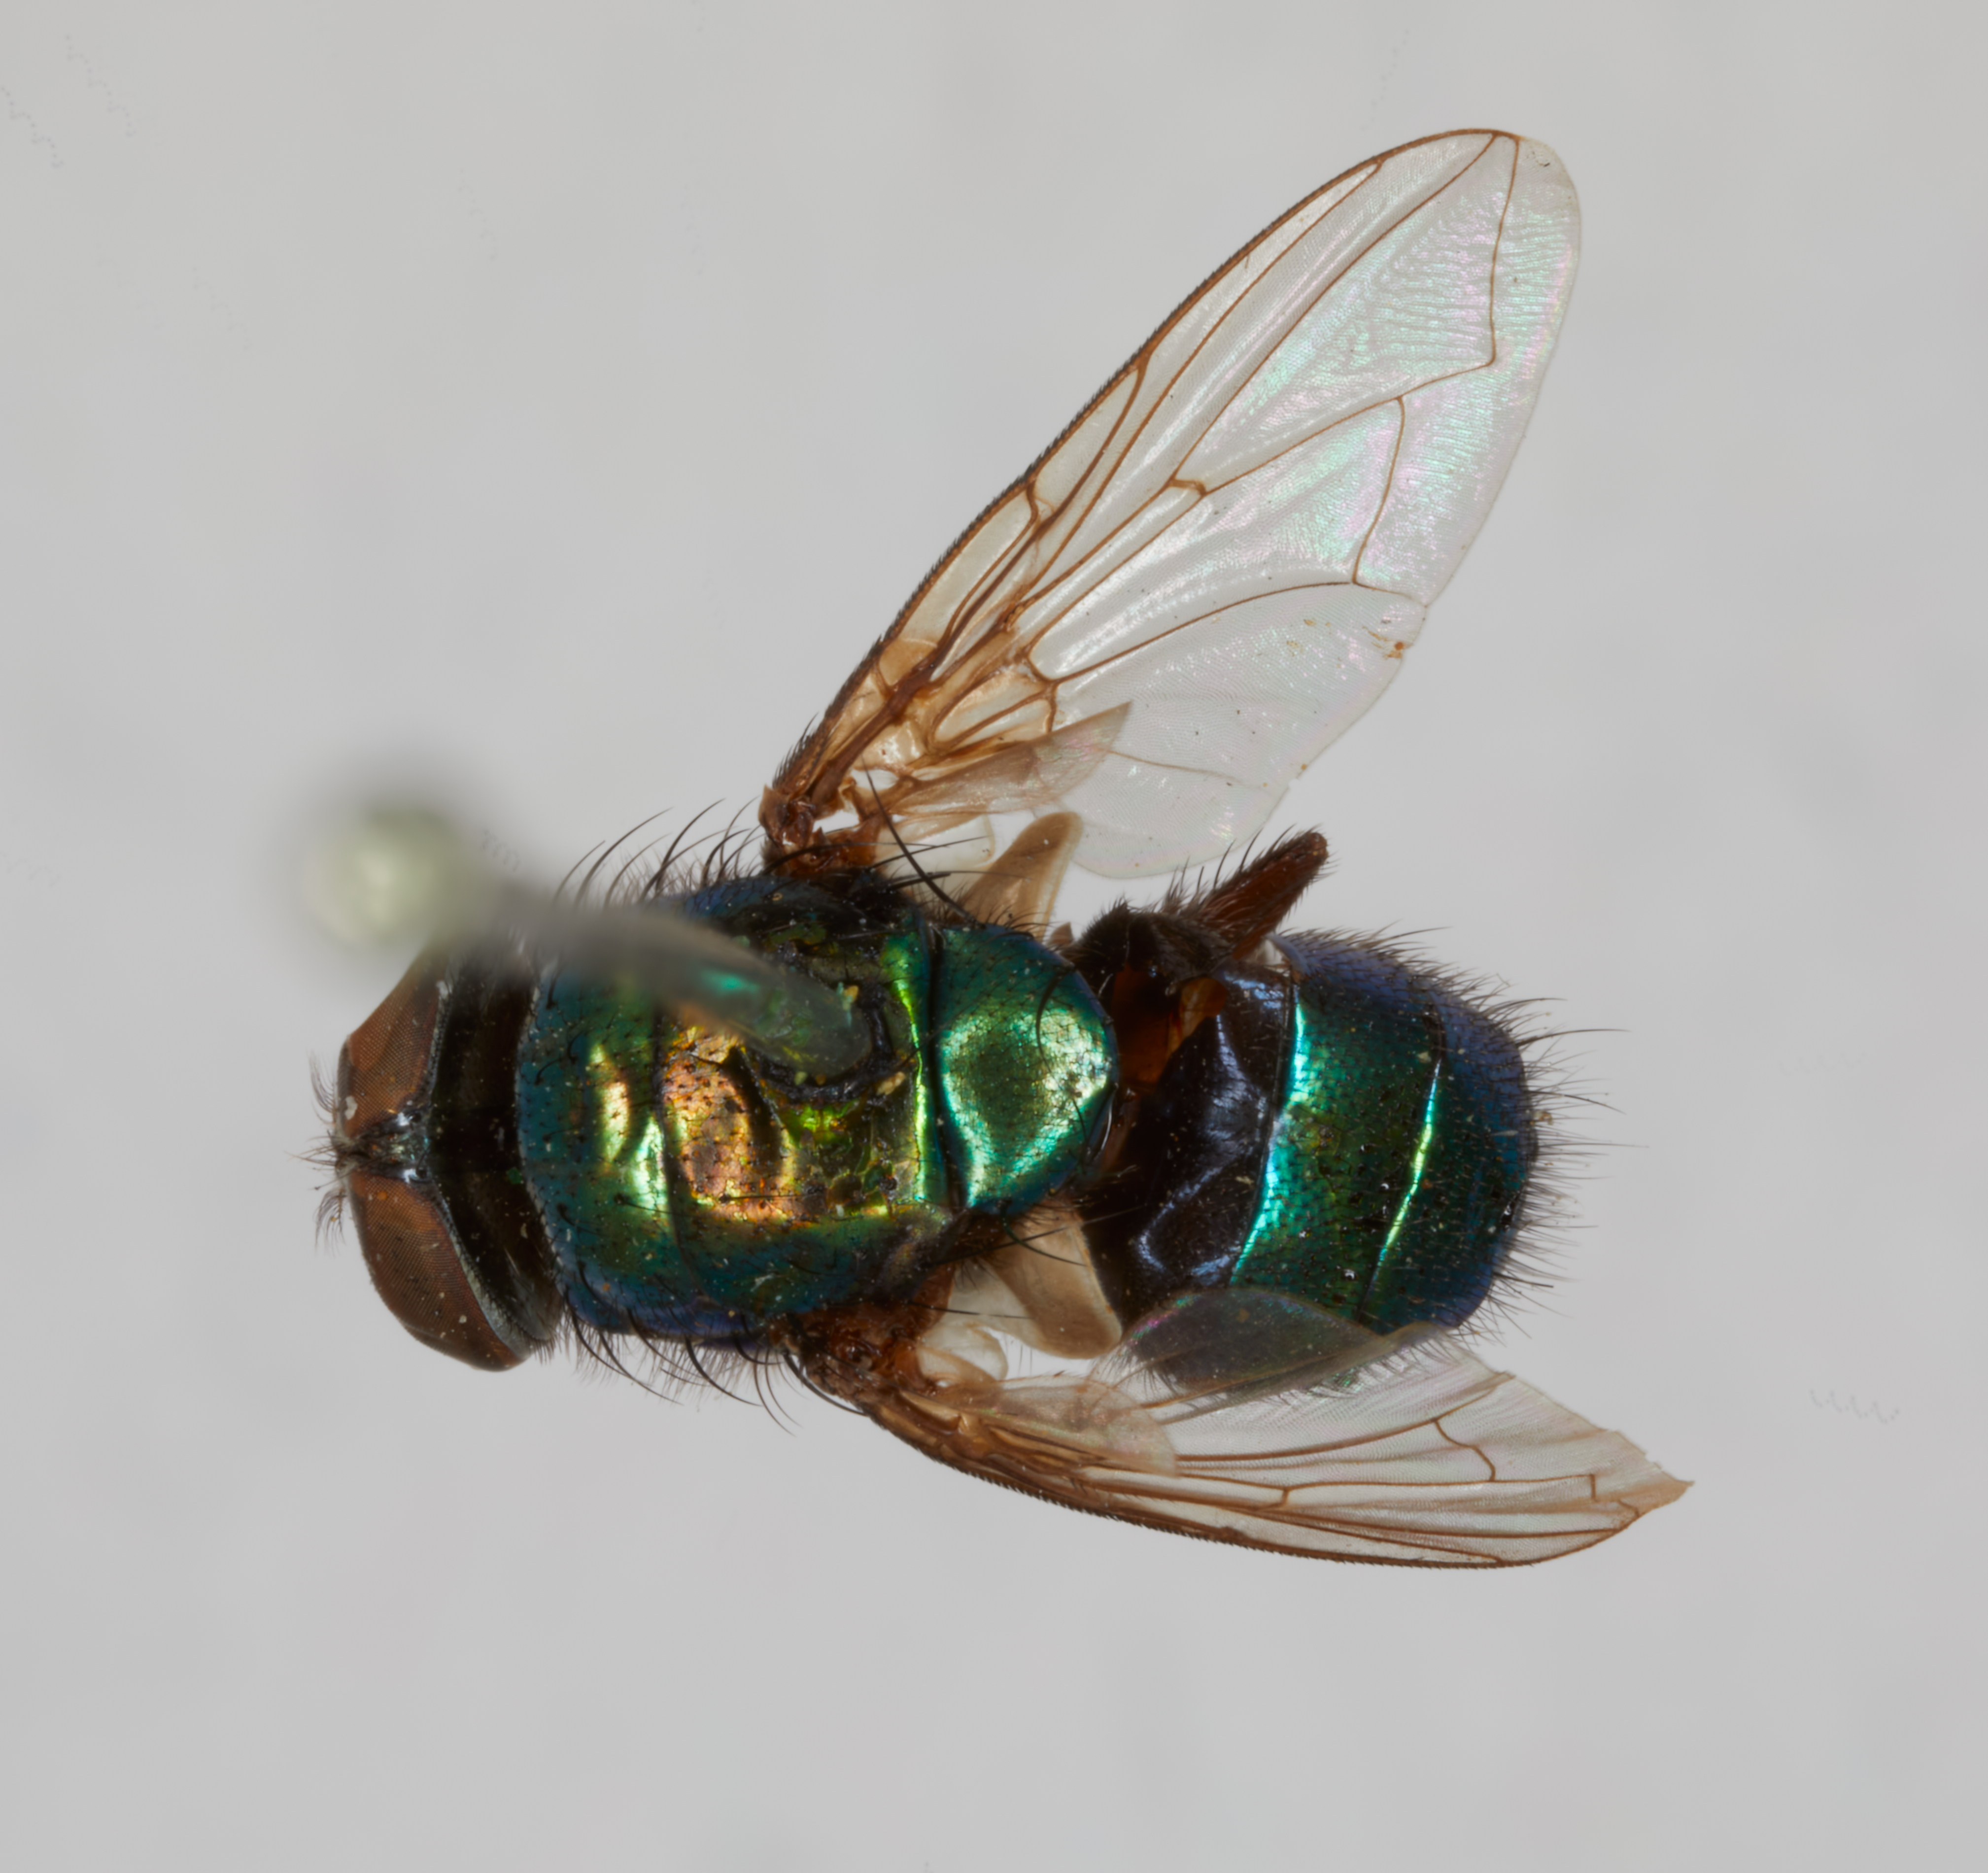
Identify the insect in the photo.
Lucilia infuscata (also Phaenicia mexicana)
